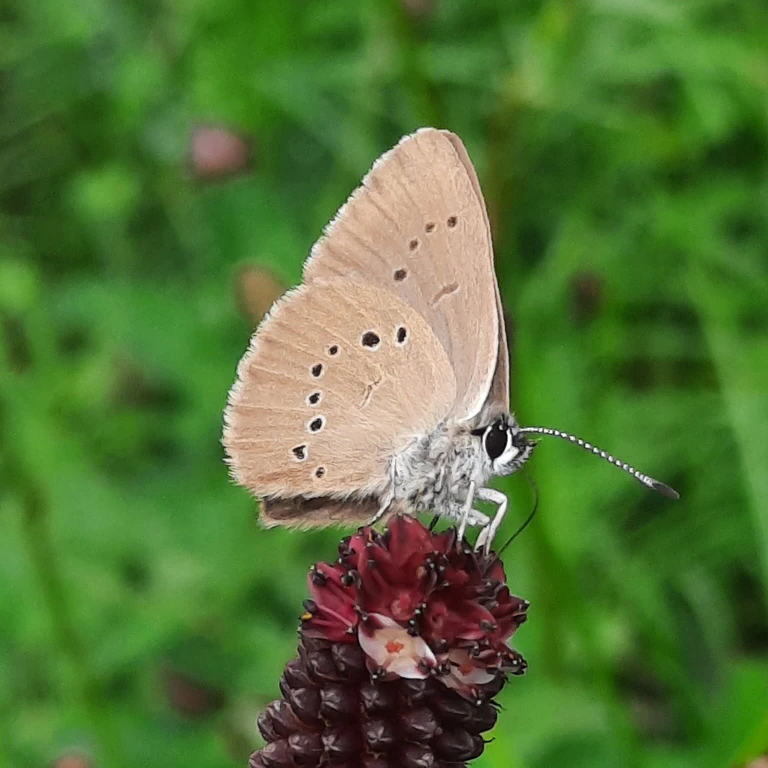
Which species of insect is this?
Phengaris nausithous (also Maculinea nausithous)
